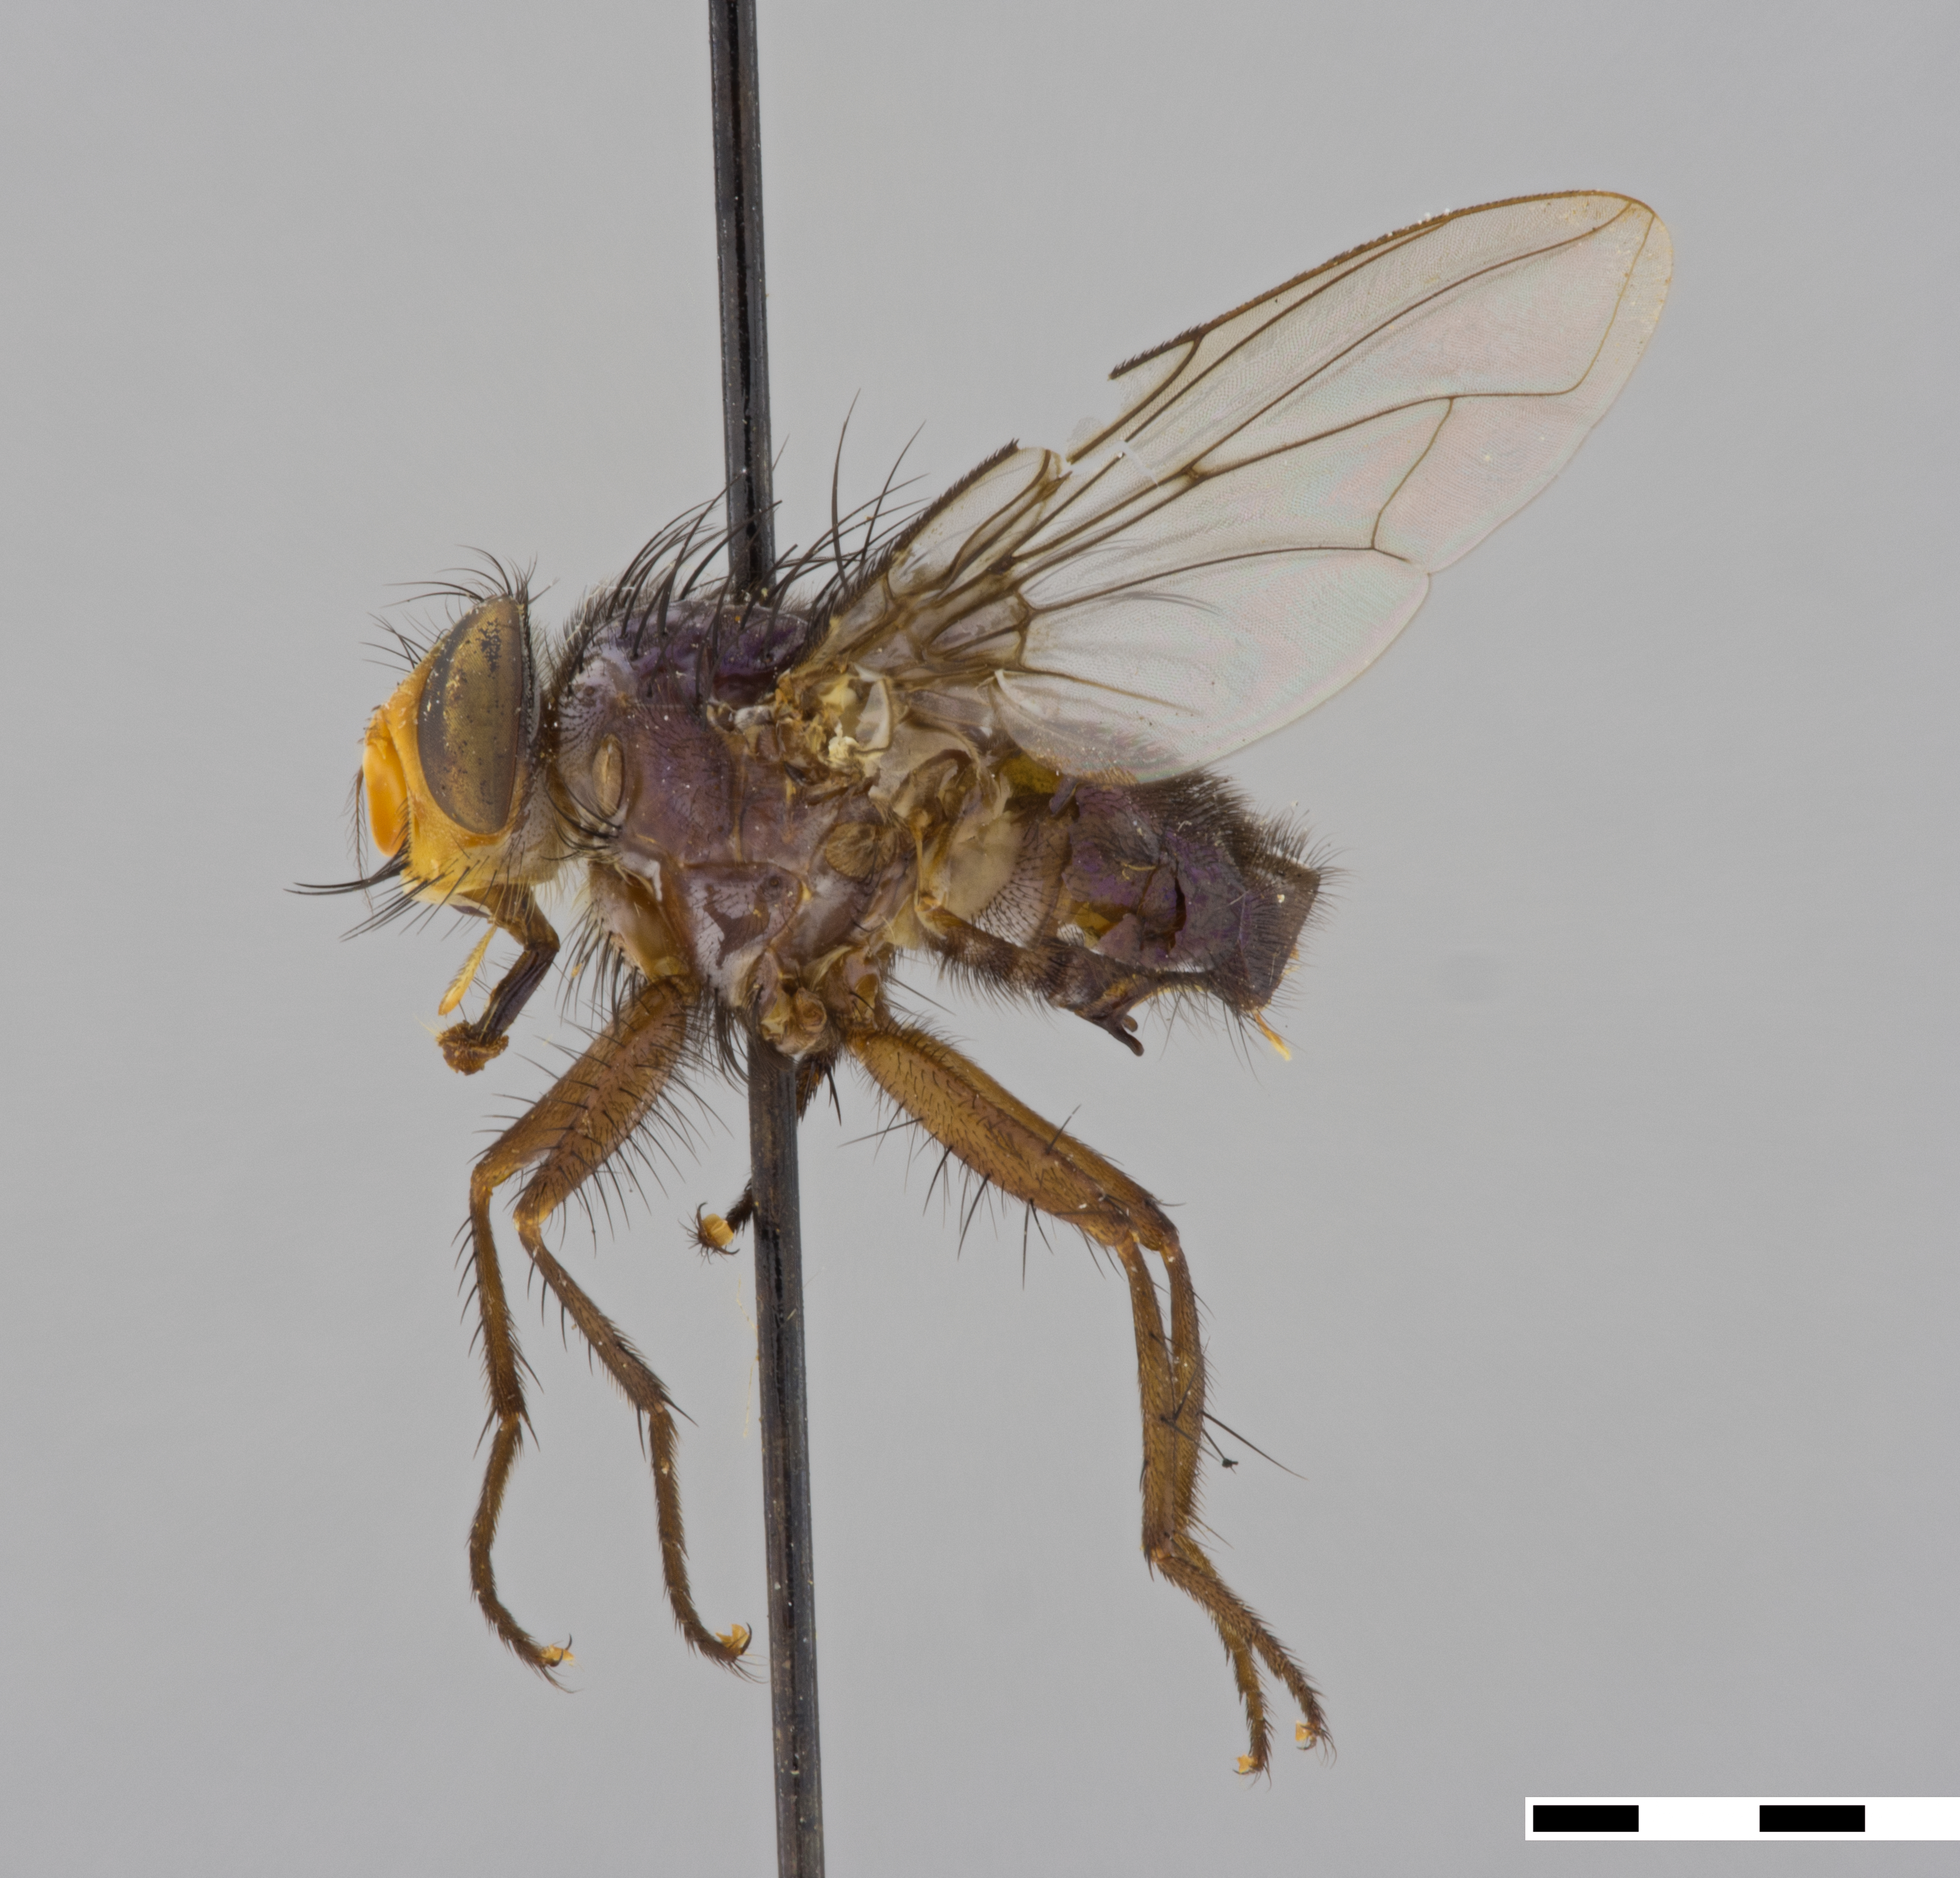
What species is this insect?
Mesbmbrinella spicata (also Mesembrinella spicata)
